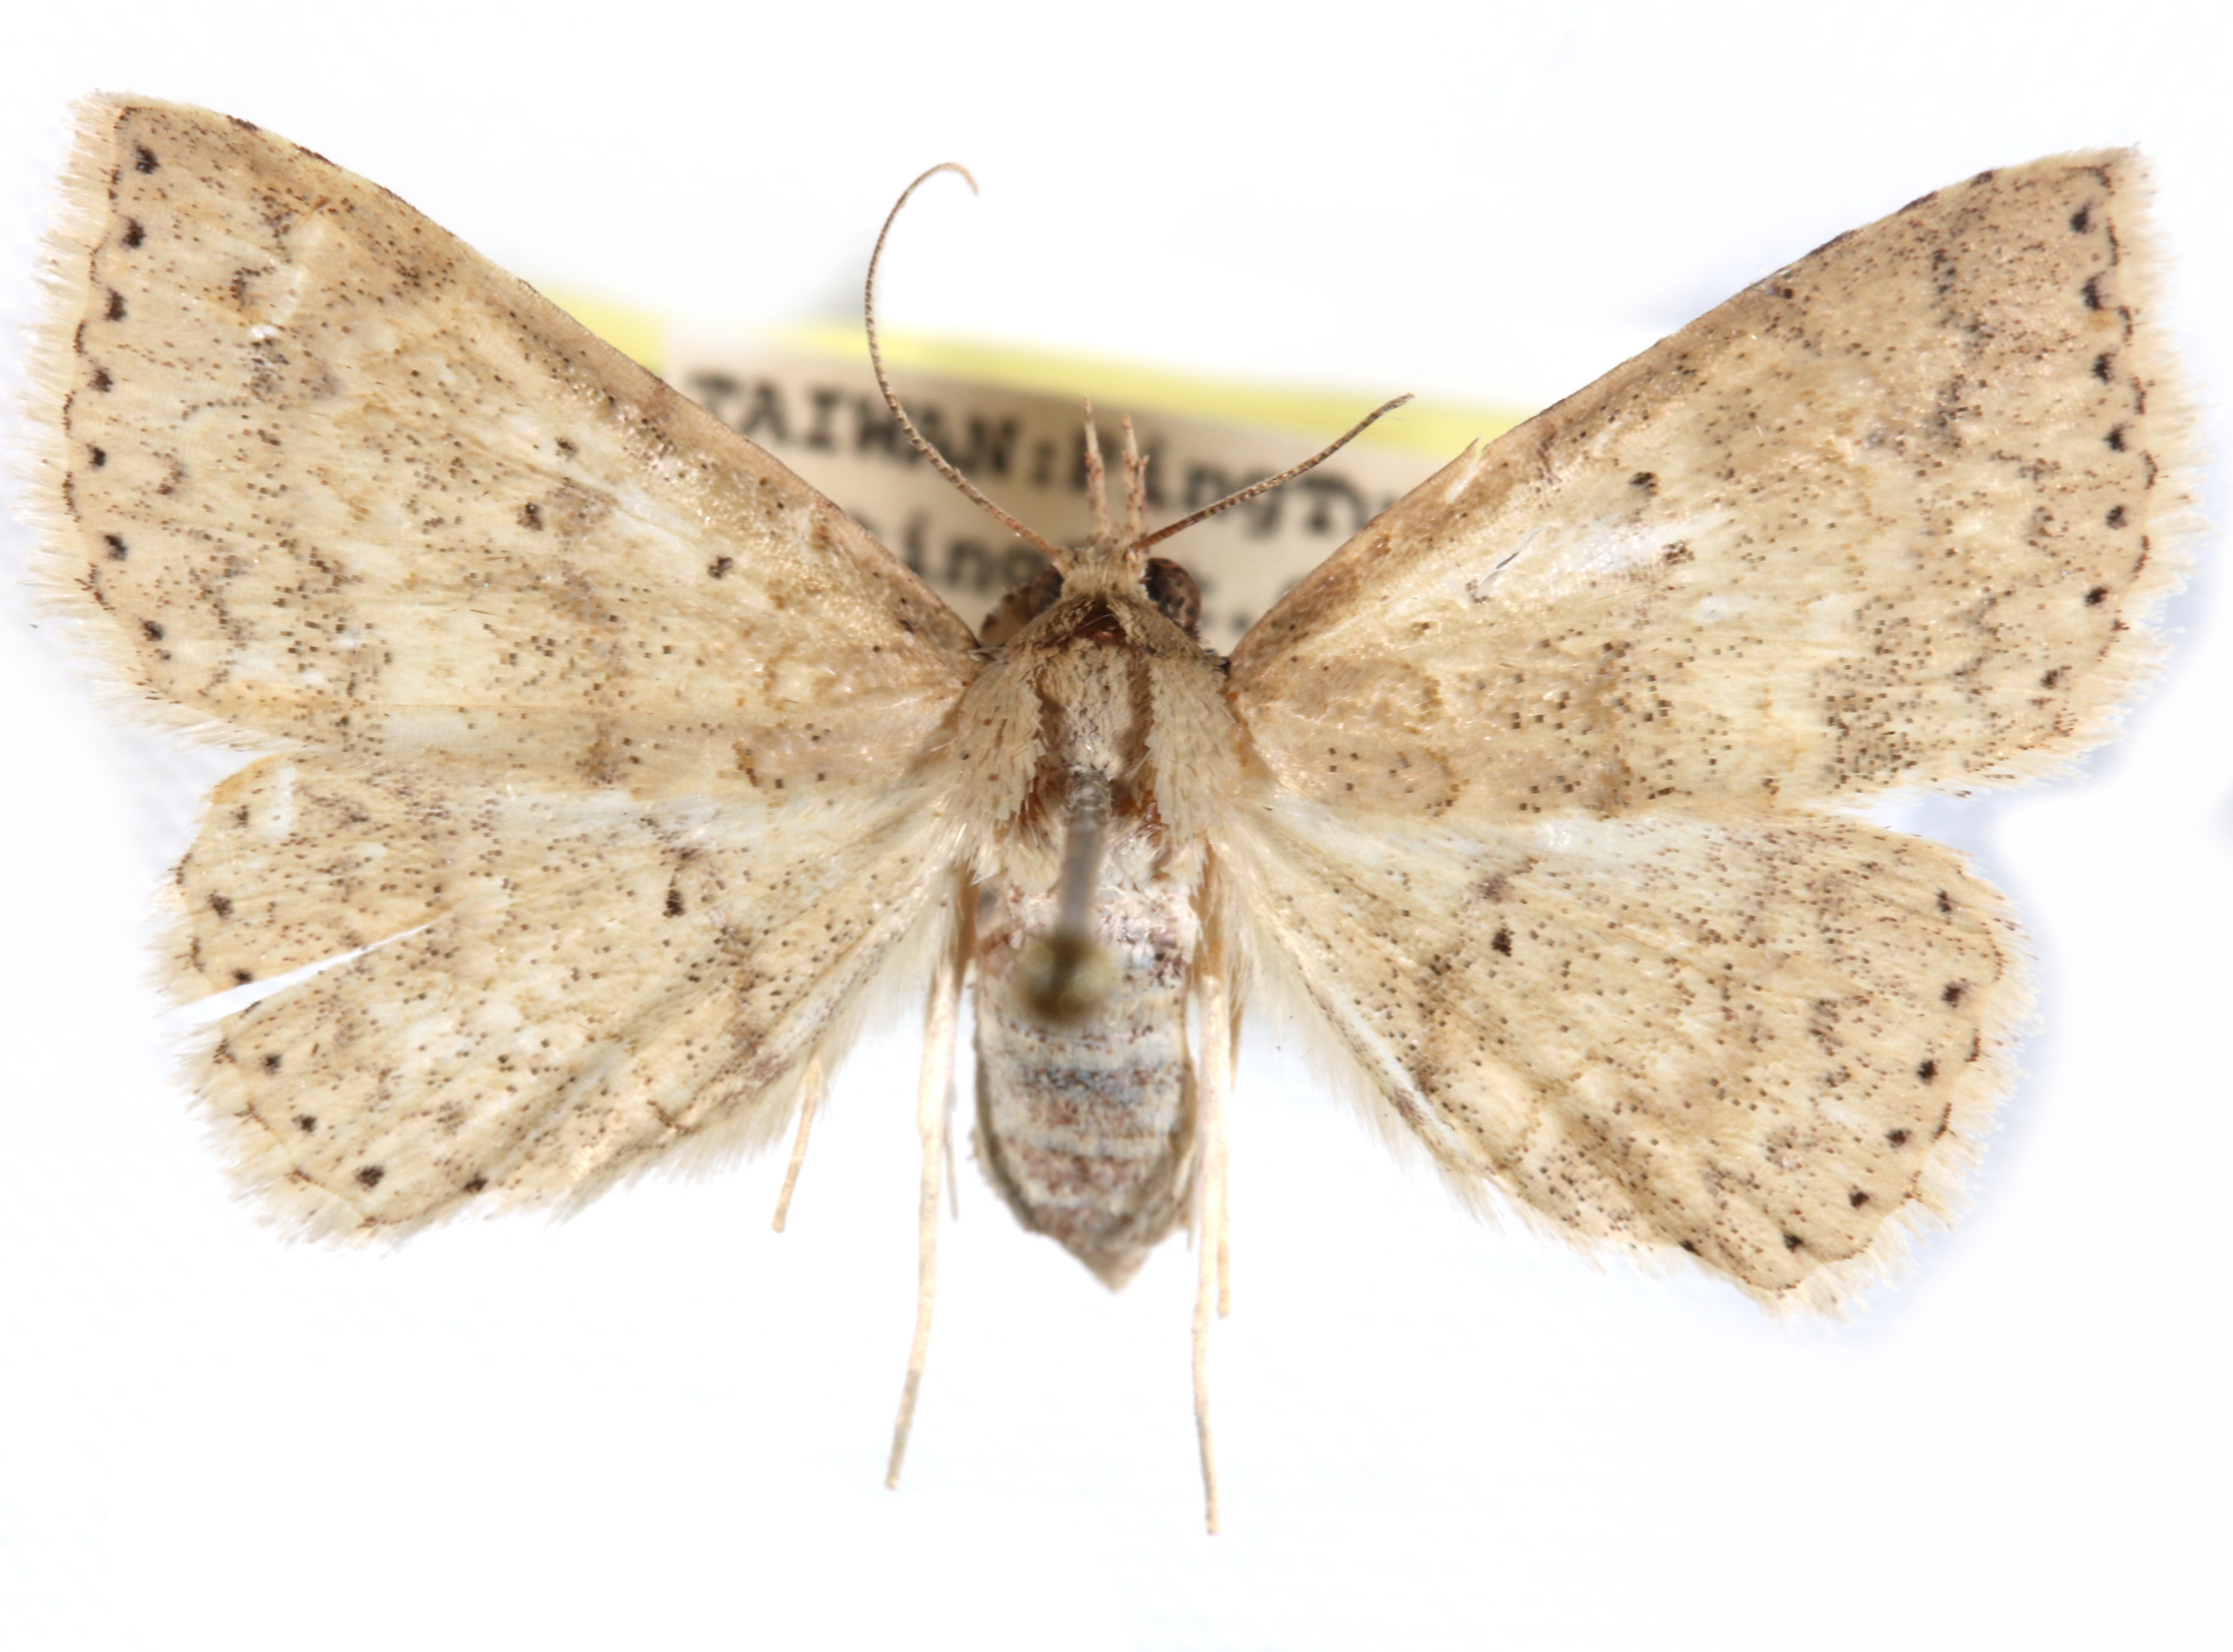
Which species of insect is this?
Dunira fasciata
